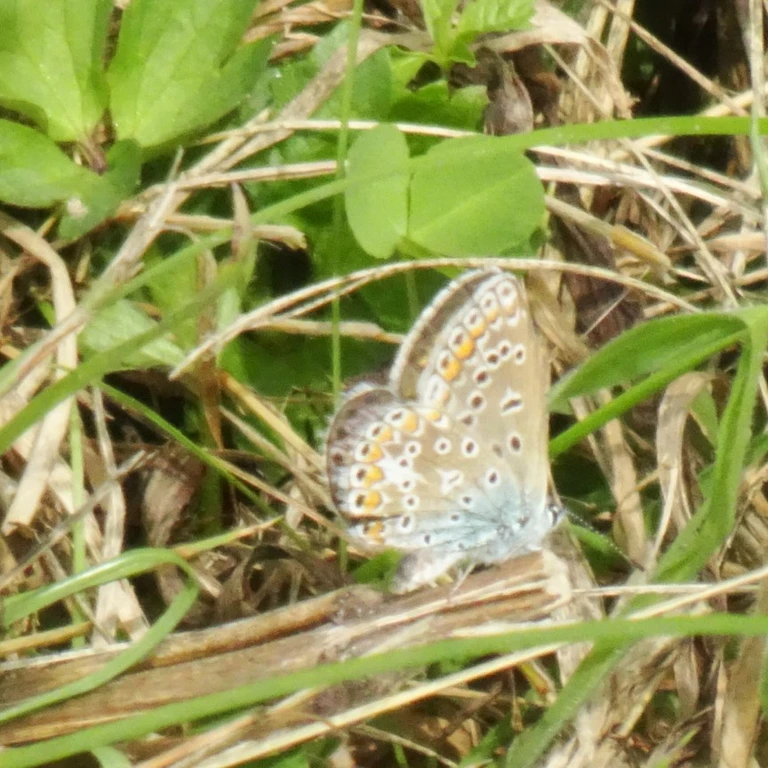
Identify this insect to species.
Polyommatus icarus
